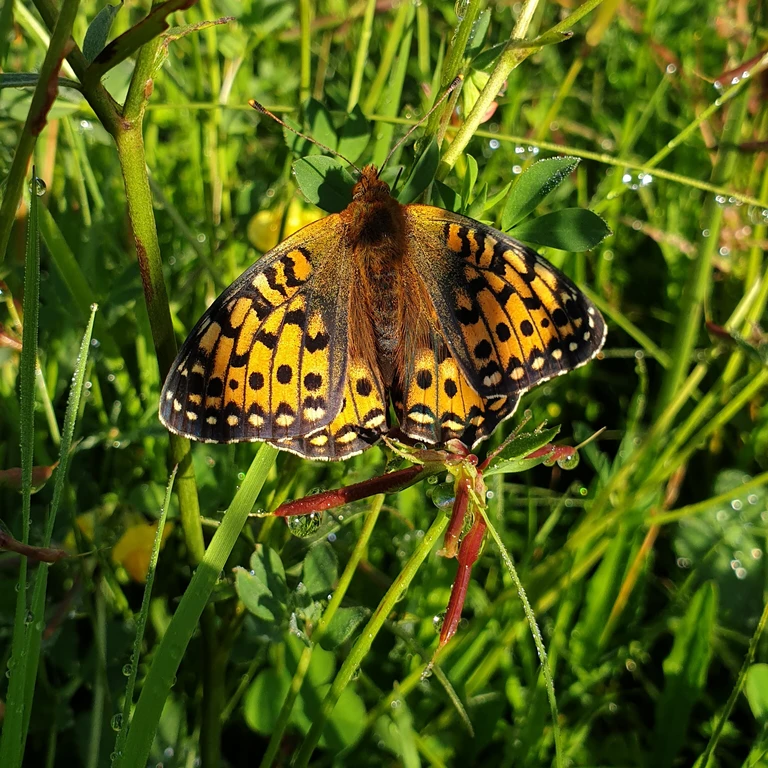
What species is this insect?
Speyeria aglaja
